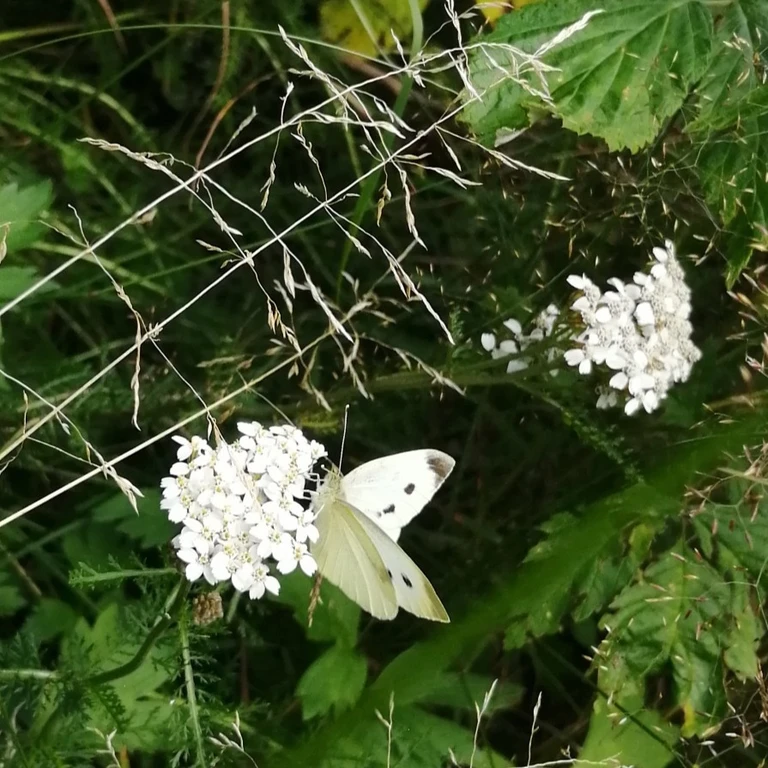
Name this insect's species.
Pieris rapae
